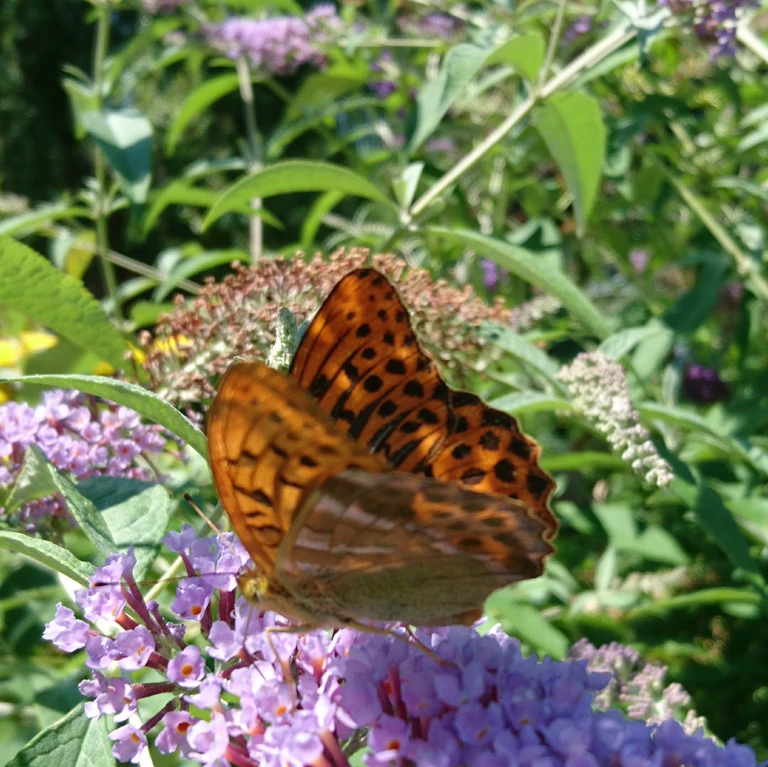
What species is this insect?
Argynnis paphia
